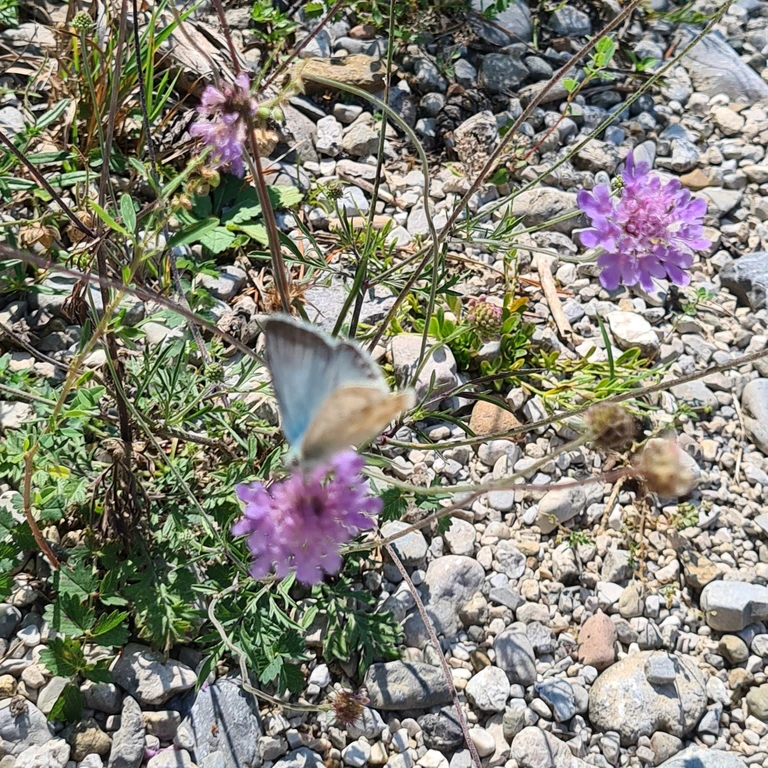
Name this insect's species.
Lysandra coridon
